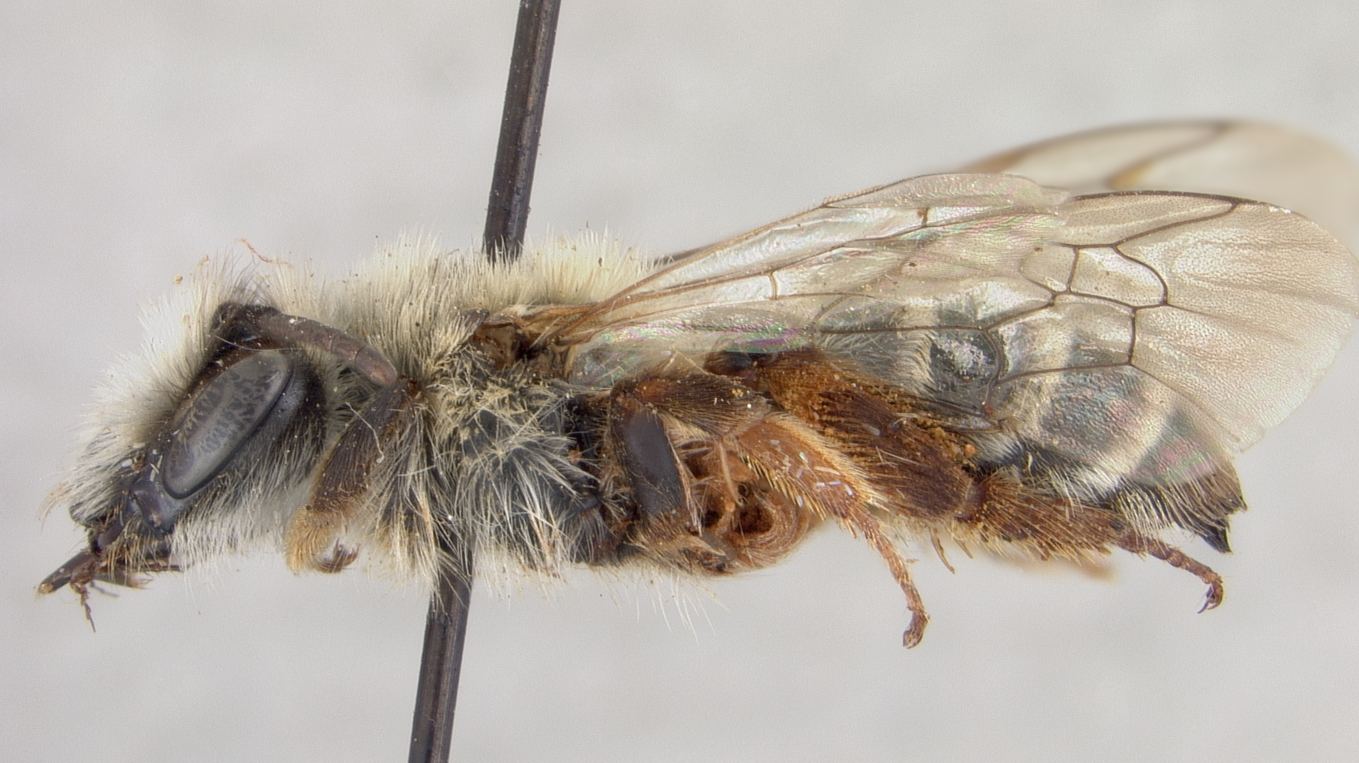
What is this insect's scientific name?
Andrena rupshuensis
